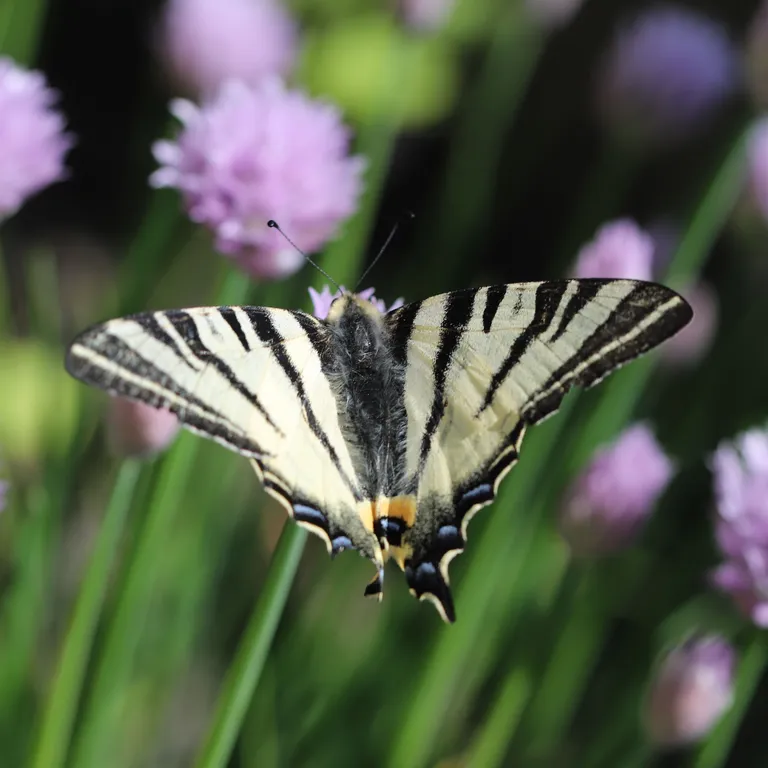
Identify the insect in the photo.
Iphiclides podalirius
